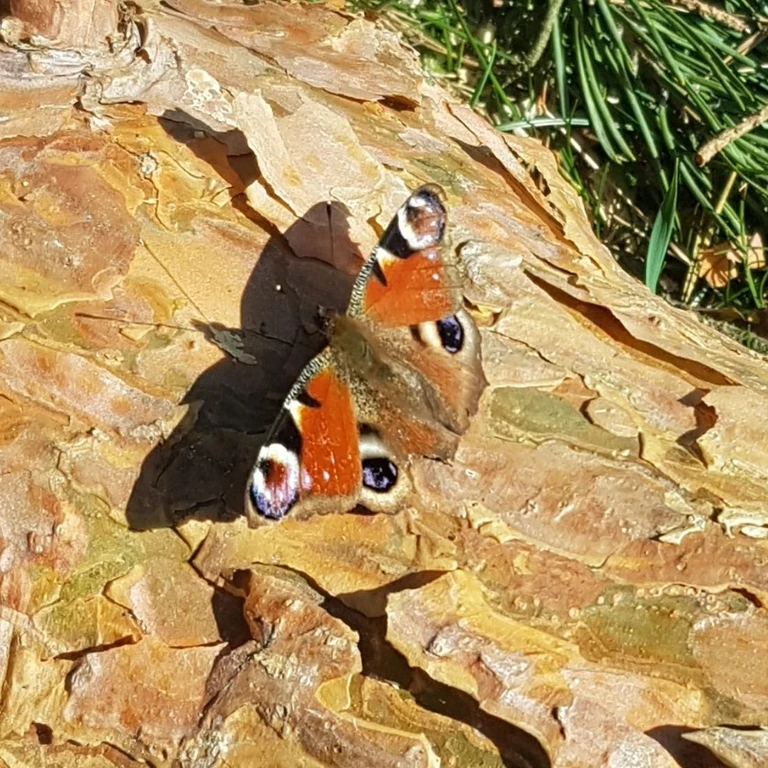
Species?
Aglais io
